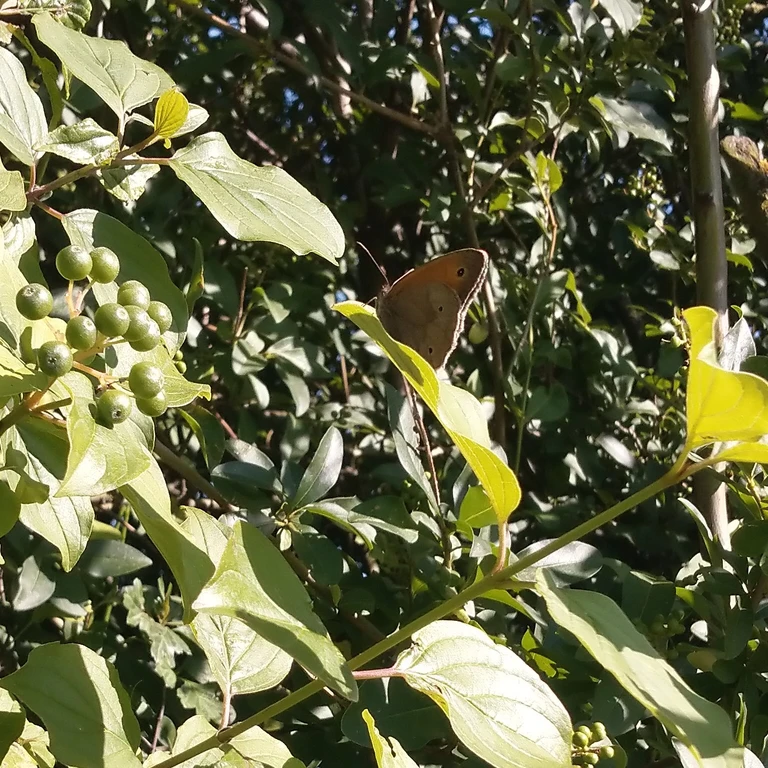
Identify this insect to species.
Maniola jurtina
